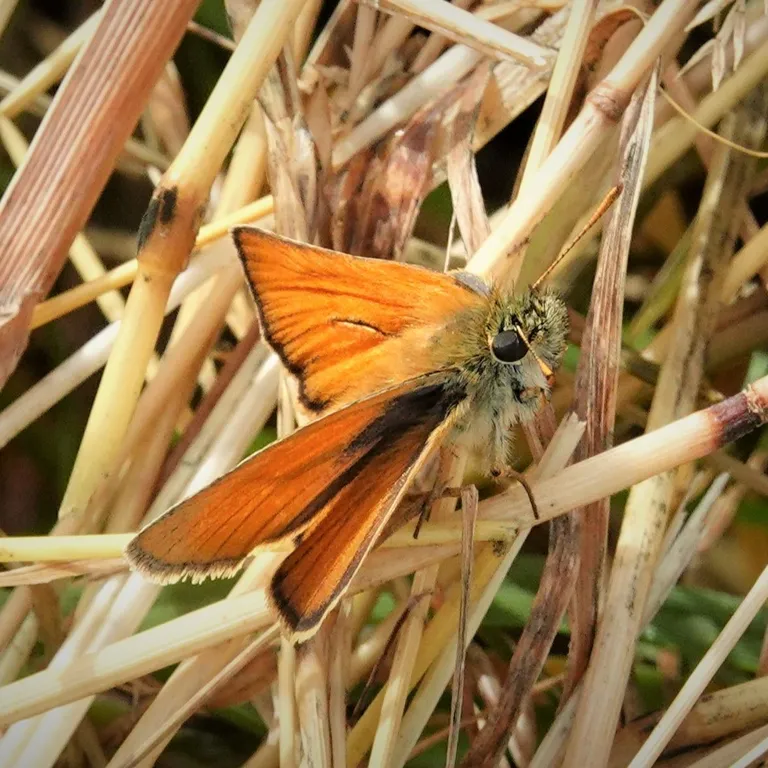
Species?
Thymelicus sylvestris
